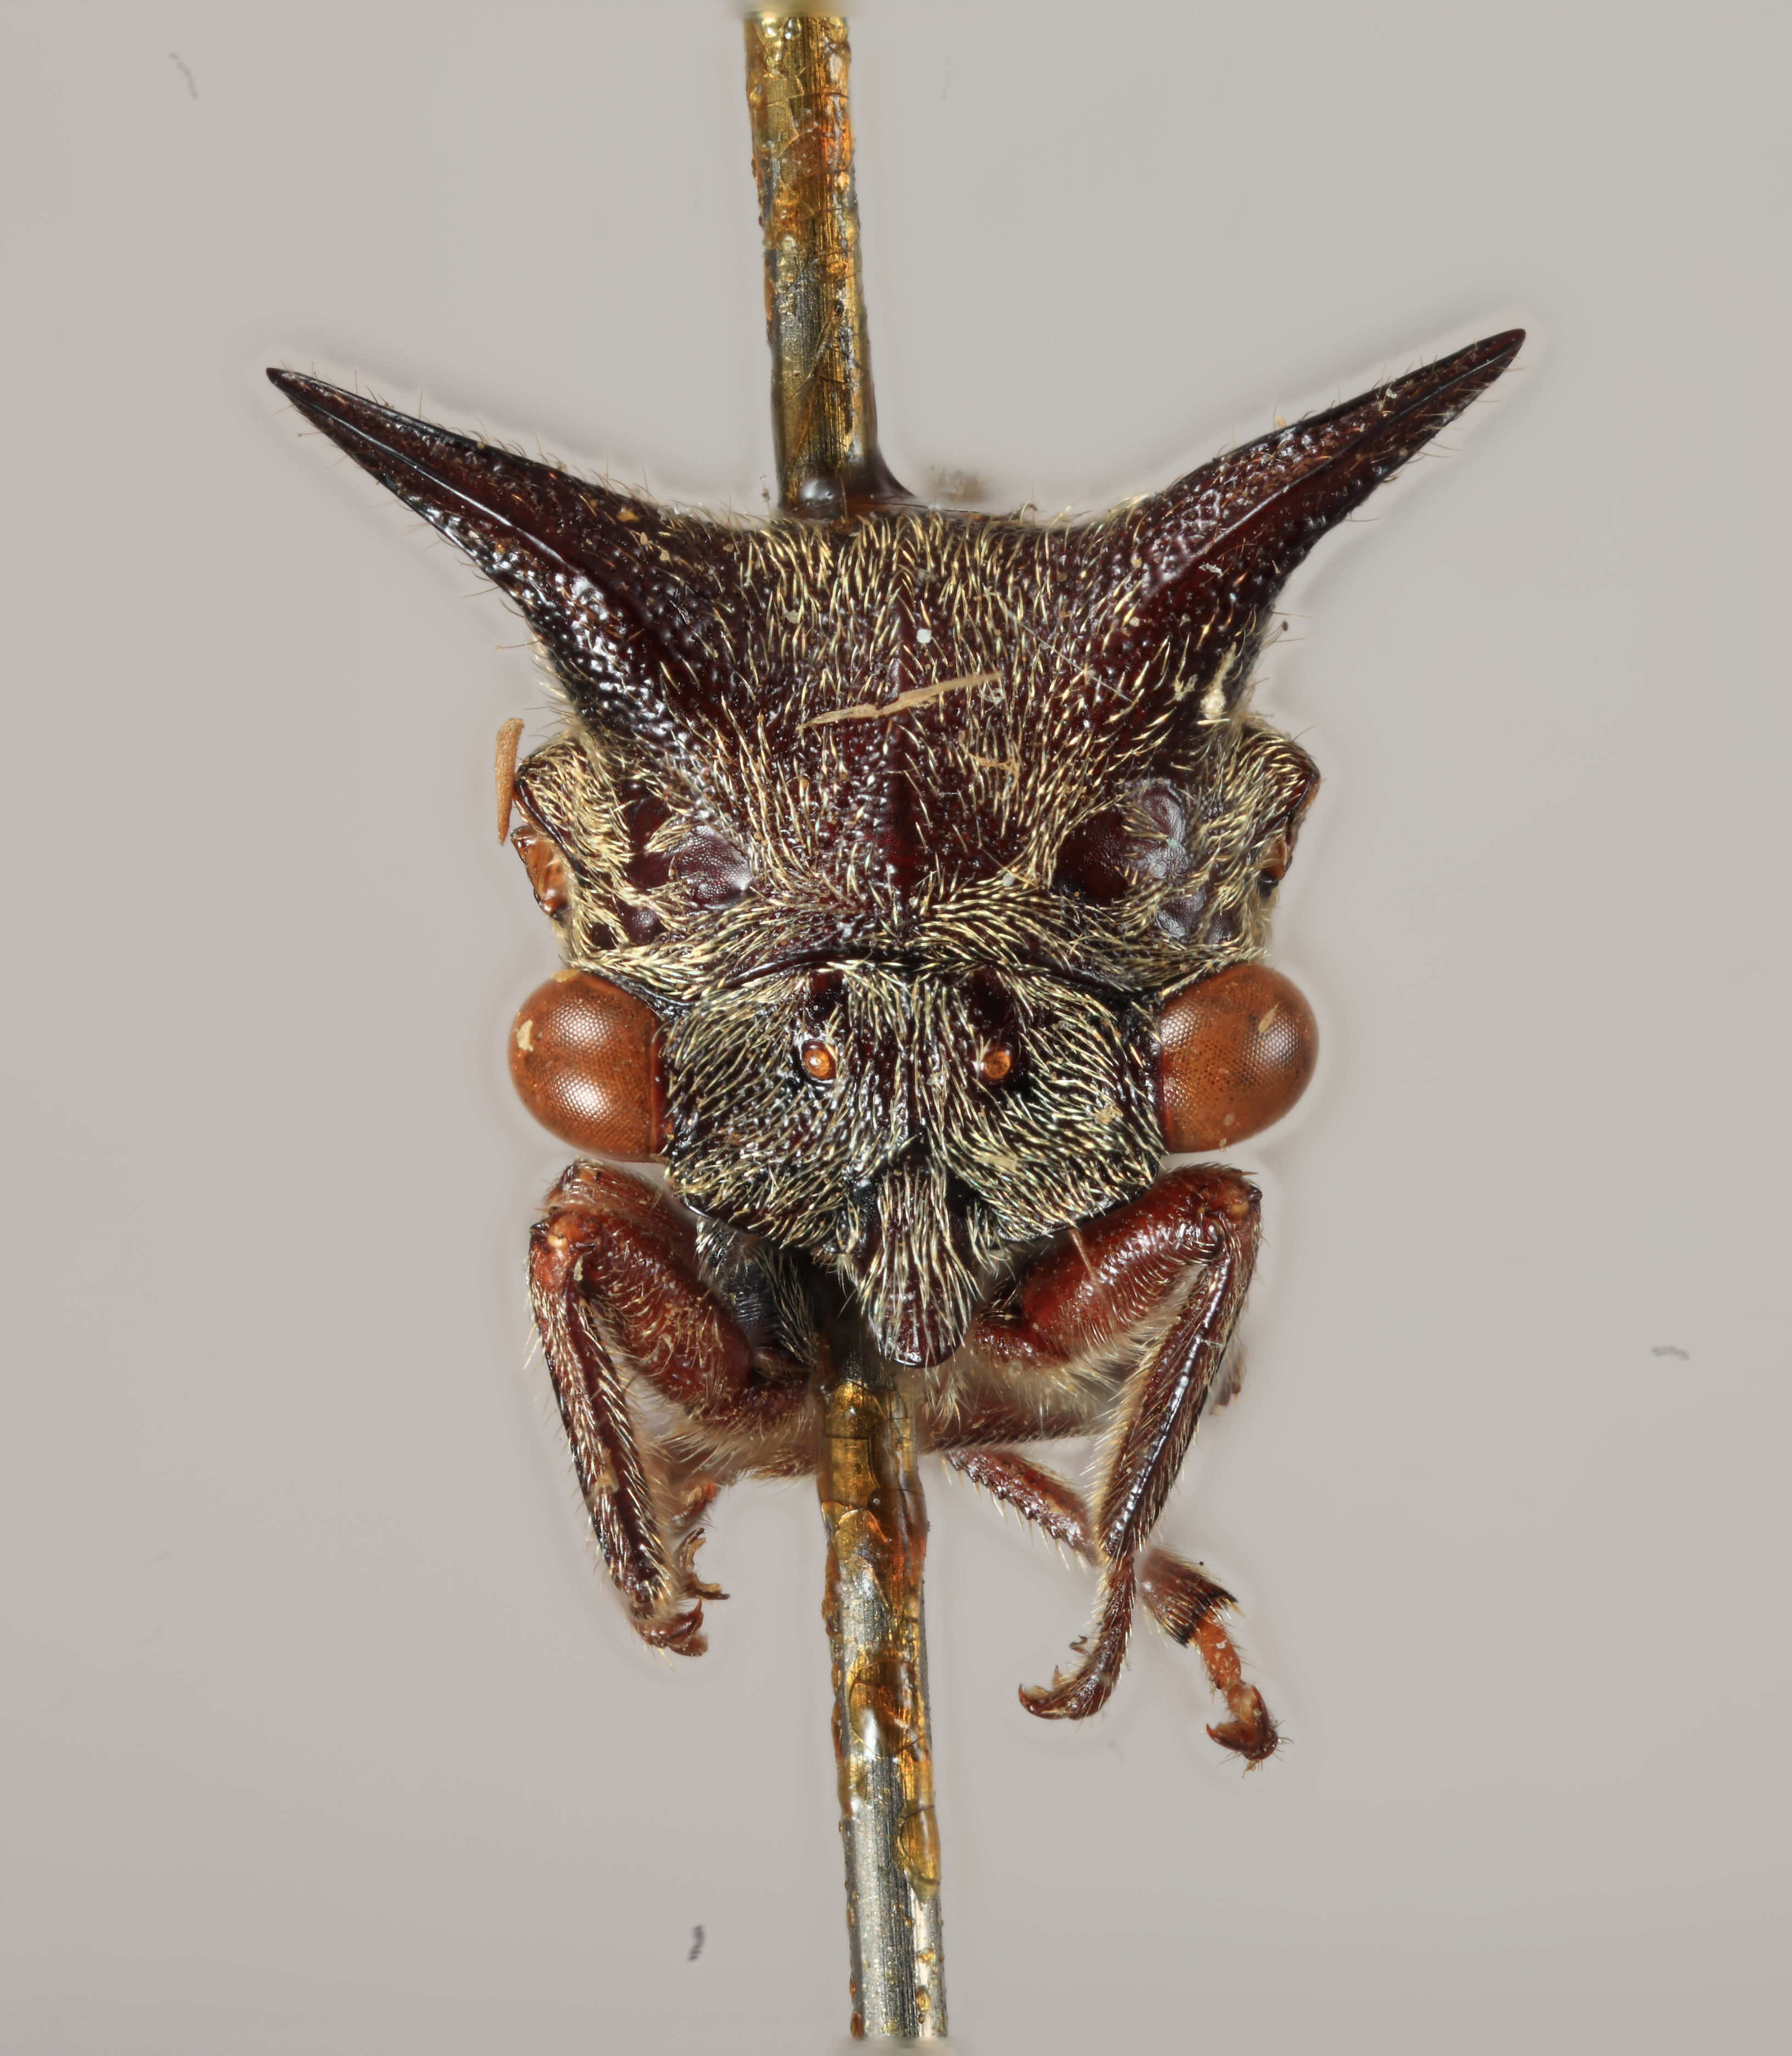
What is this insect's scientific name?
Tricentrus fascipennis
